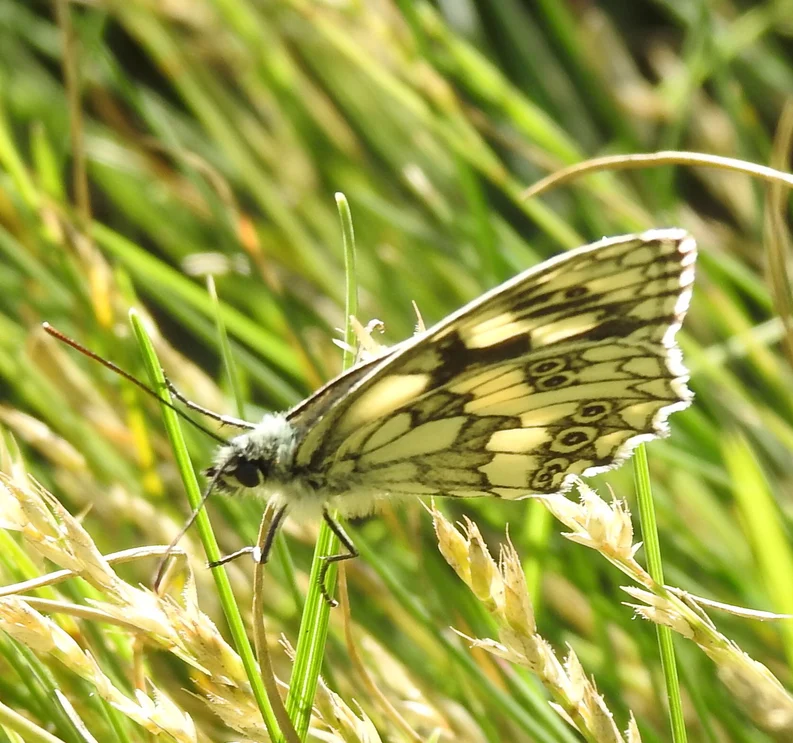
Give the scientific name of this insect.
Melanargia galathea
